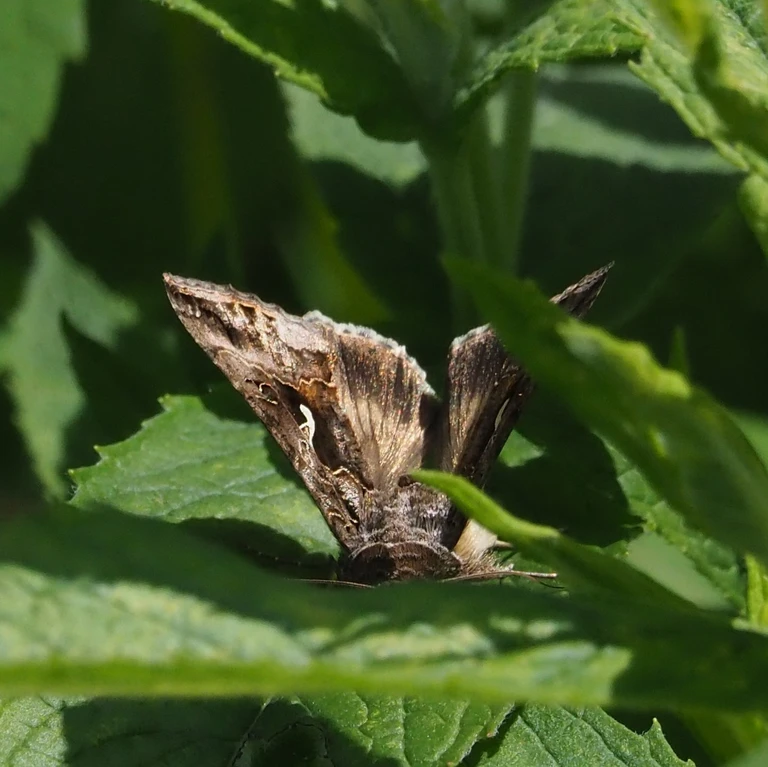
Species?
Autographa gamma
